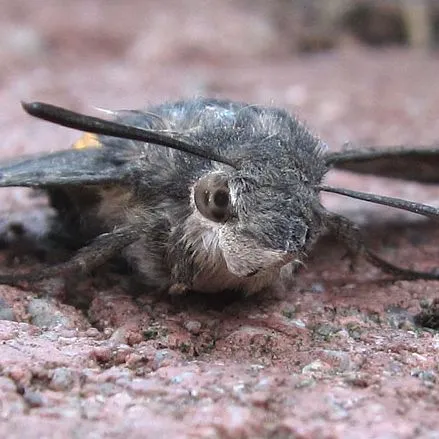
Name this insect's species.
Macroglossum stellatarum
